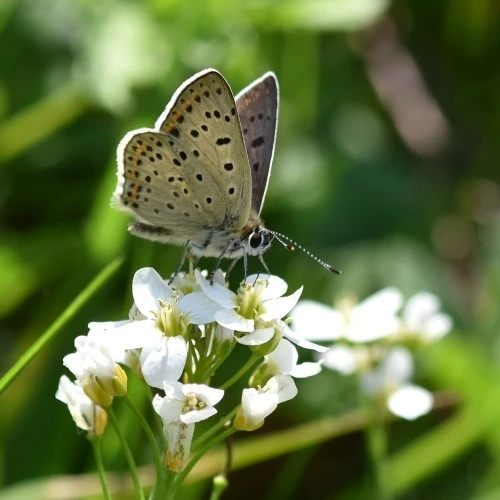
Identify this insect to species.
Lycaena tityrus (also Loweia tityrus)
